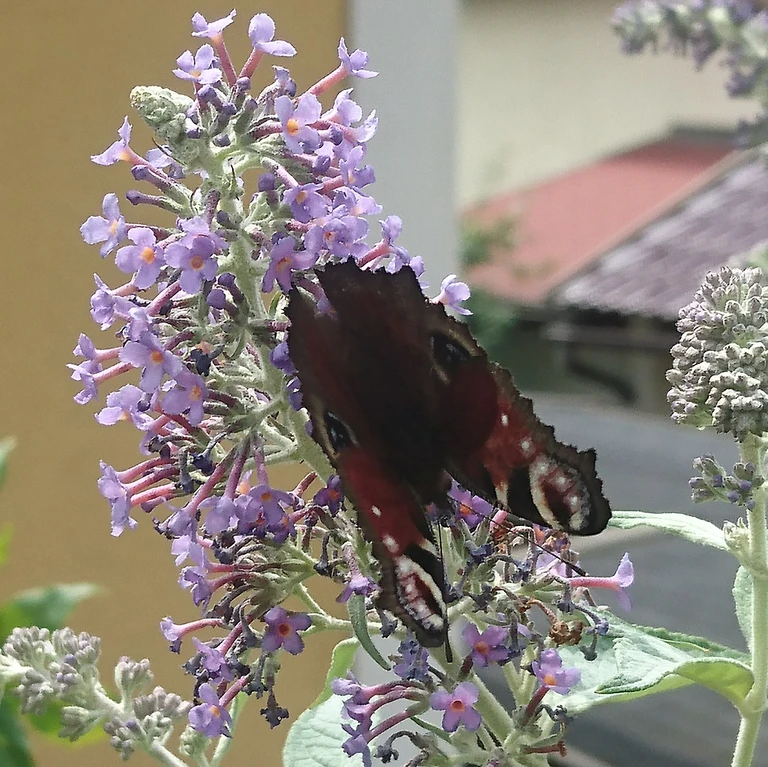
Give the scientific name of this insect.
Aglais io
